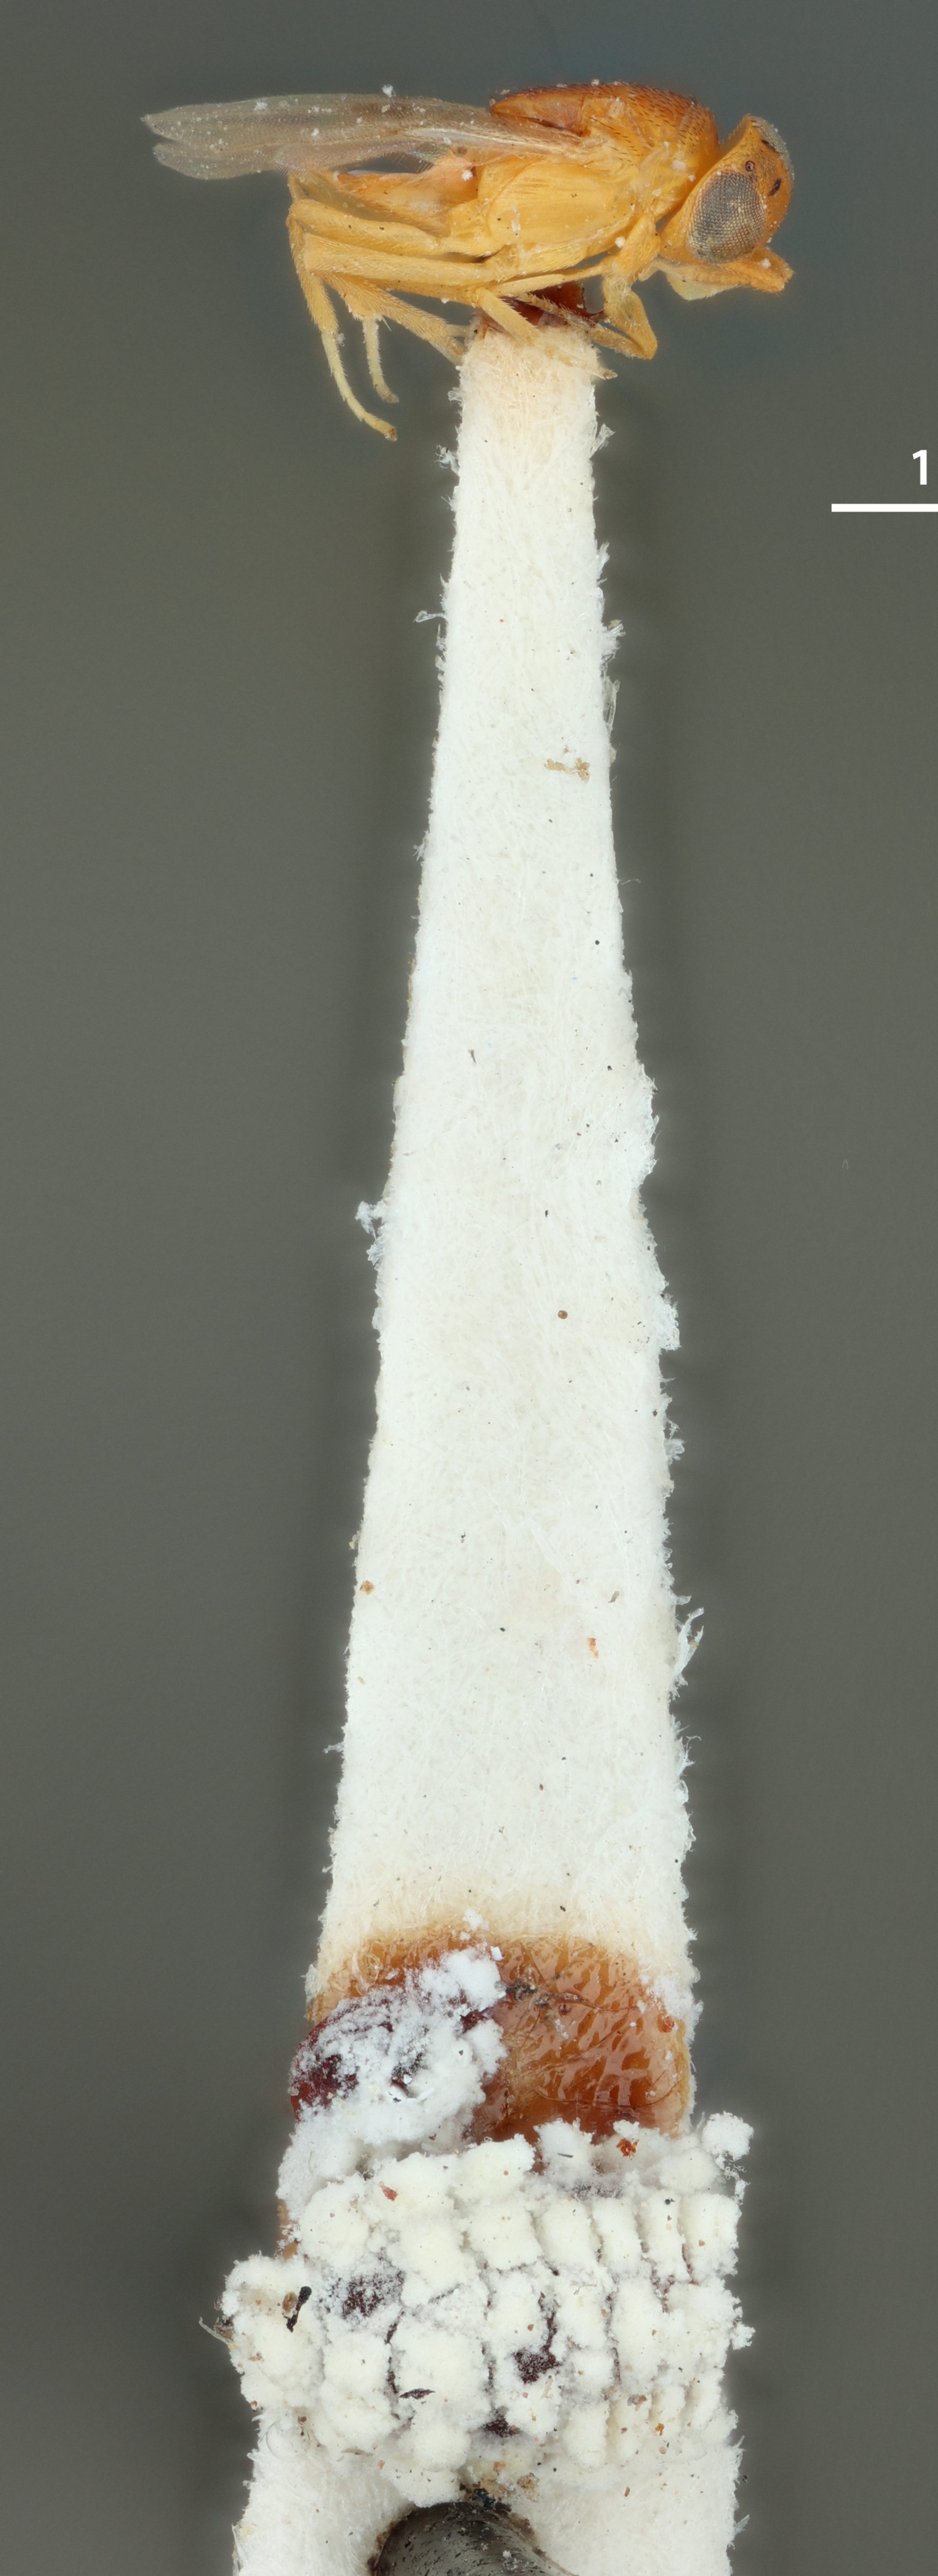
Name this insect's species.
Pseudaphycus utilis
